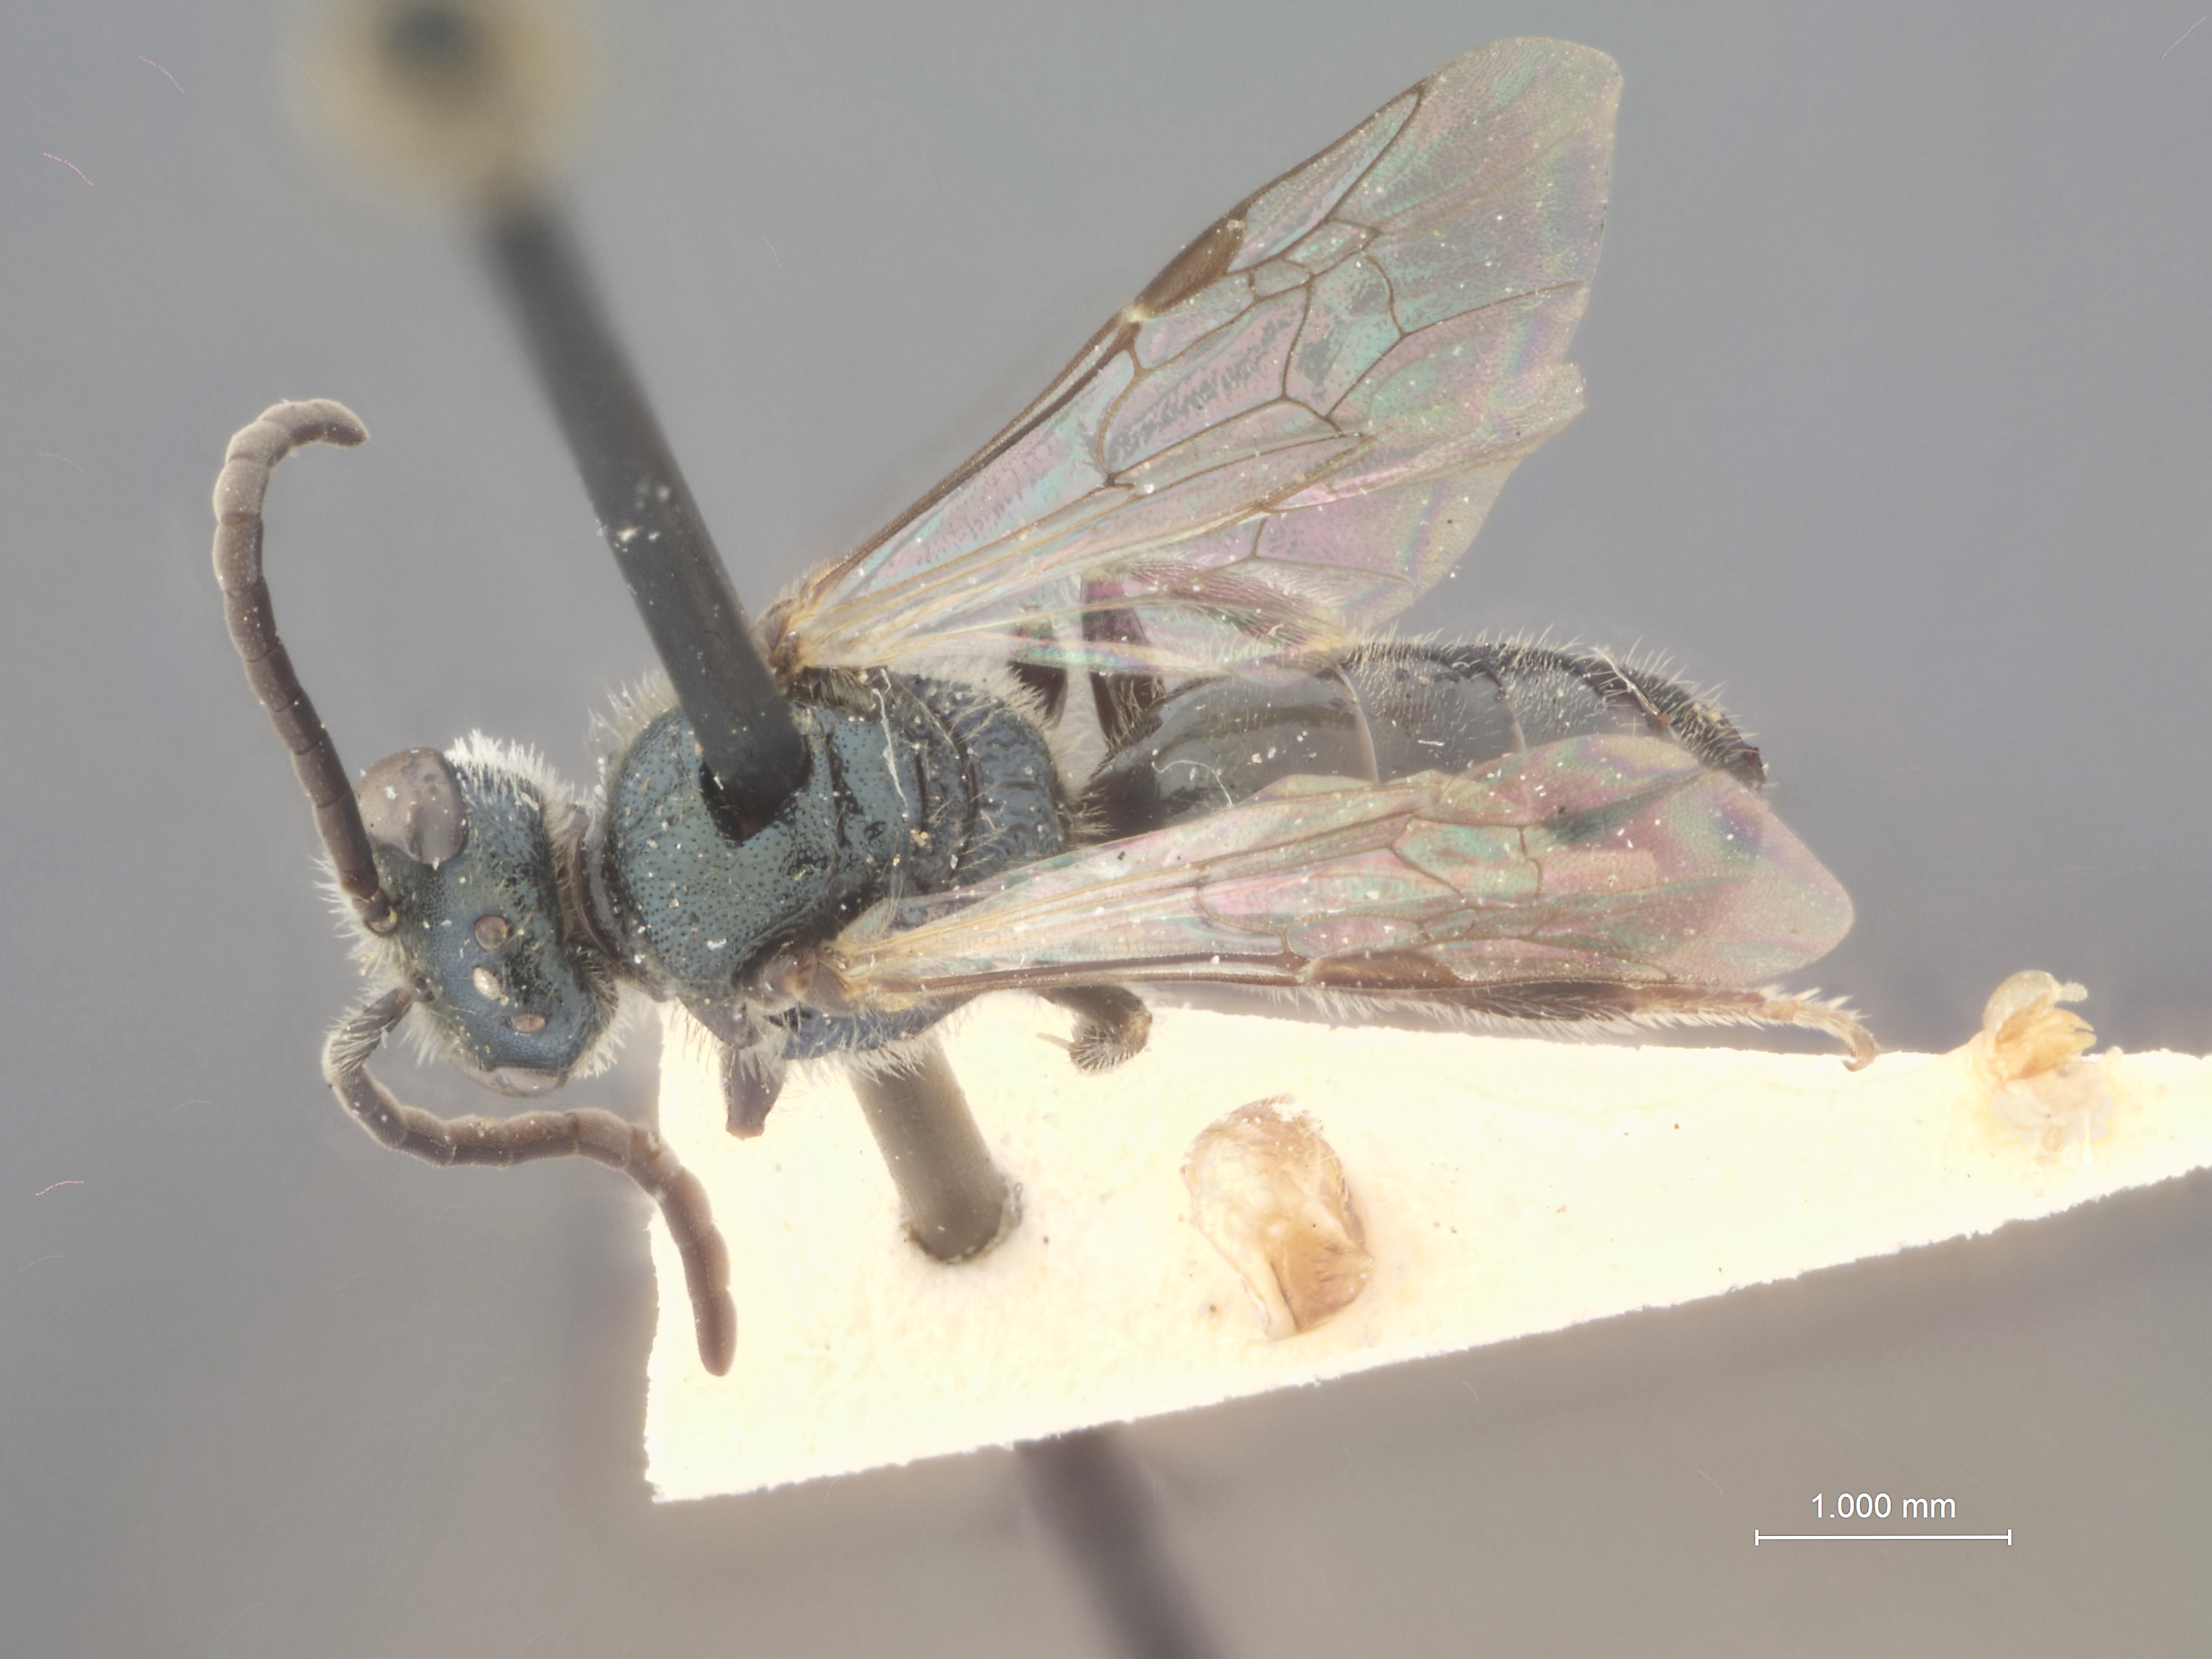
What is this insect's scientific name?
Dialictus delectatus
